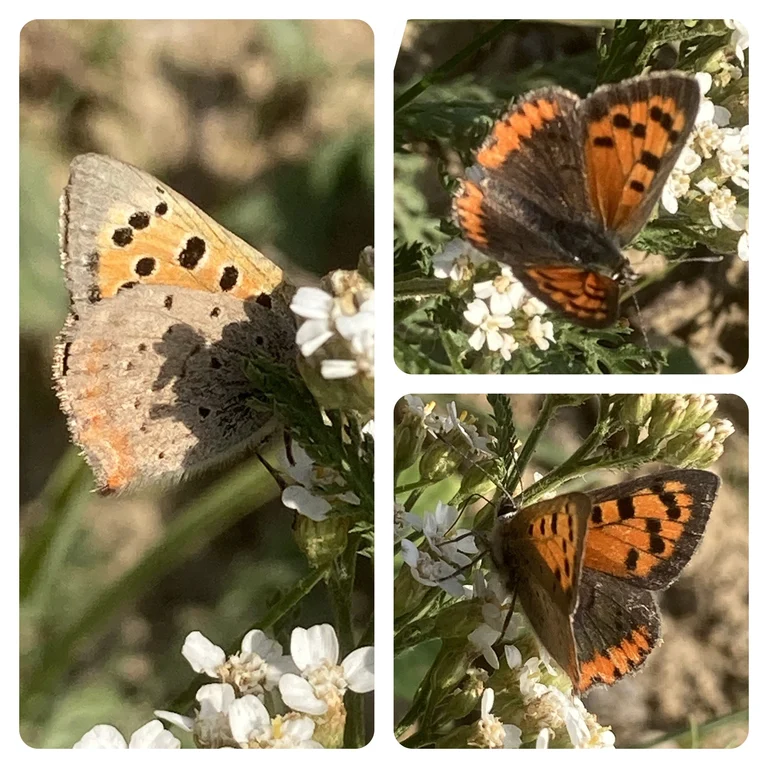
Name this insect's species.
Lycaena phlaeas
